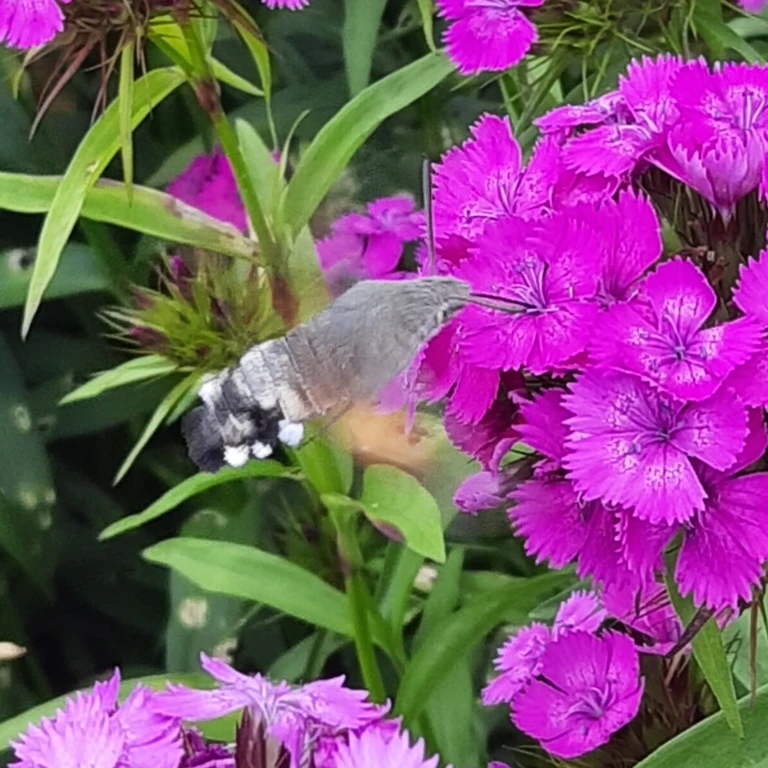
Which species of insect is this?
Macroglossum stellatarum
